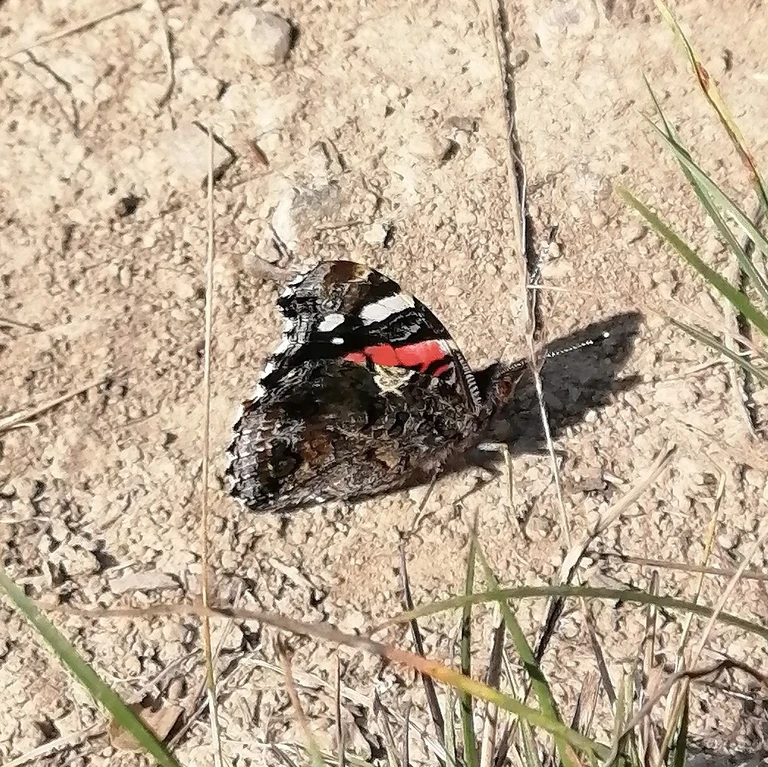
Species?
Vanessa atalanta
